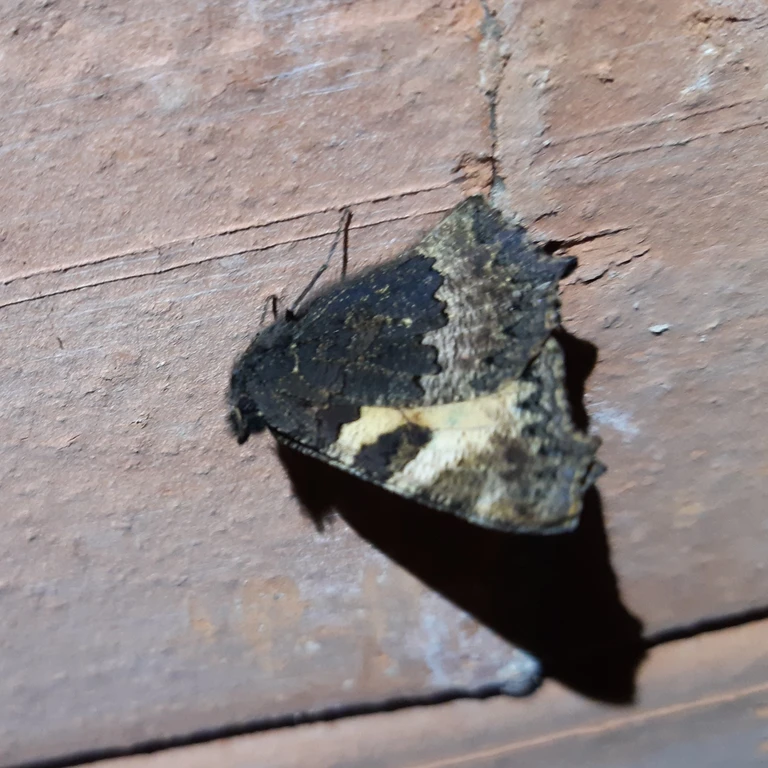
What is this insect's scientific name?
Aglais urticae
